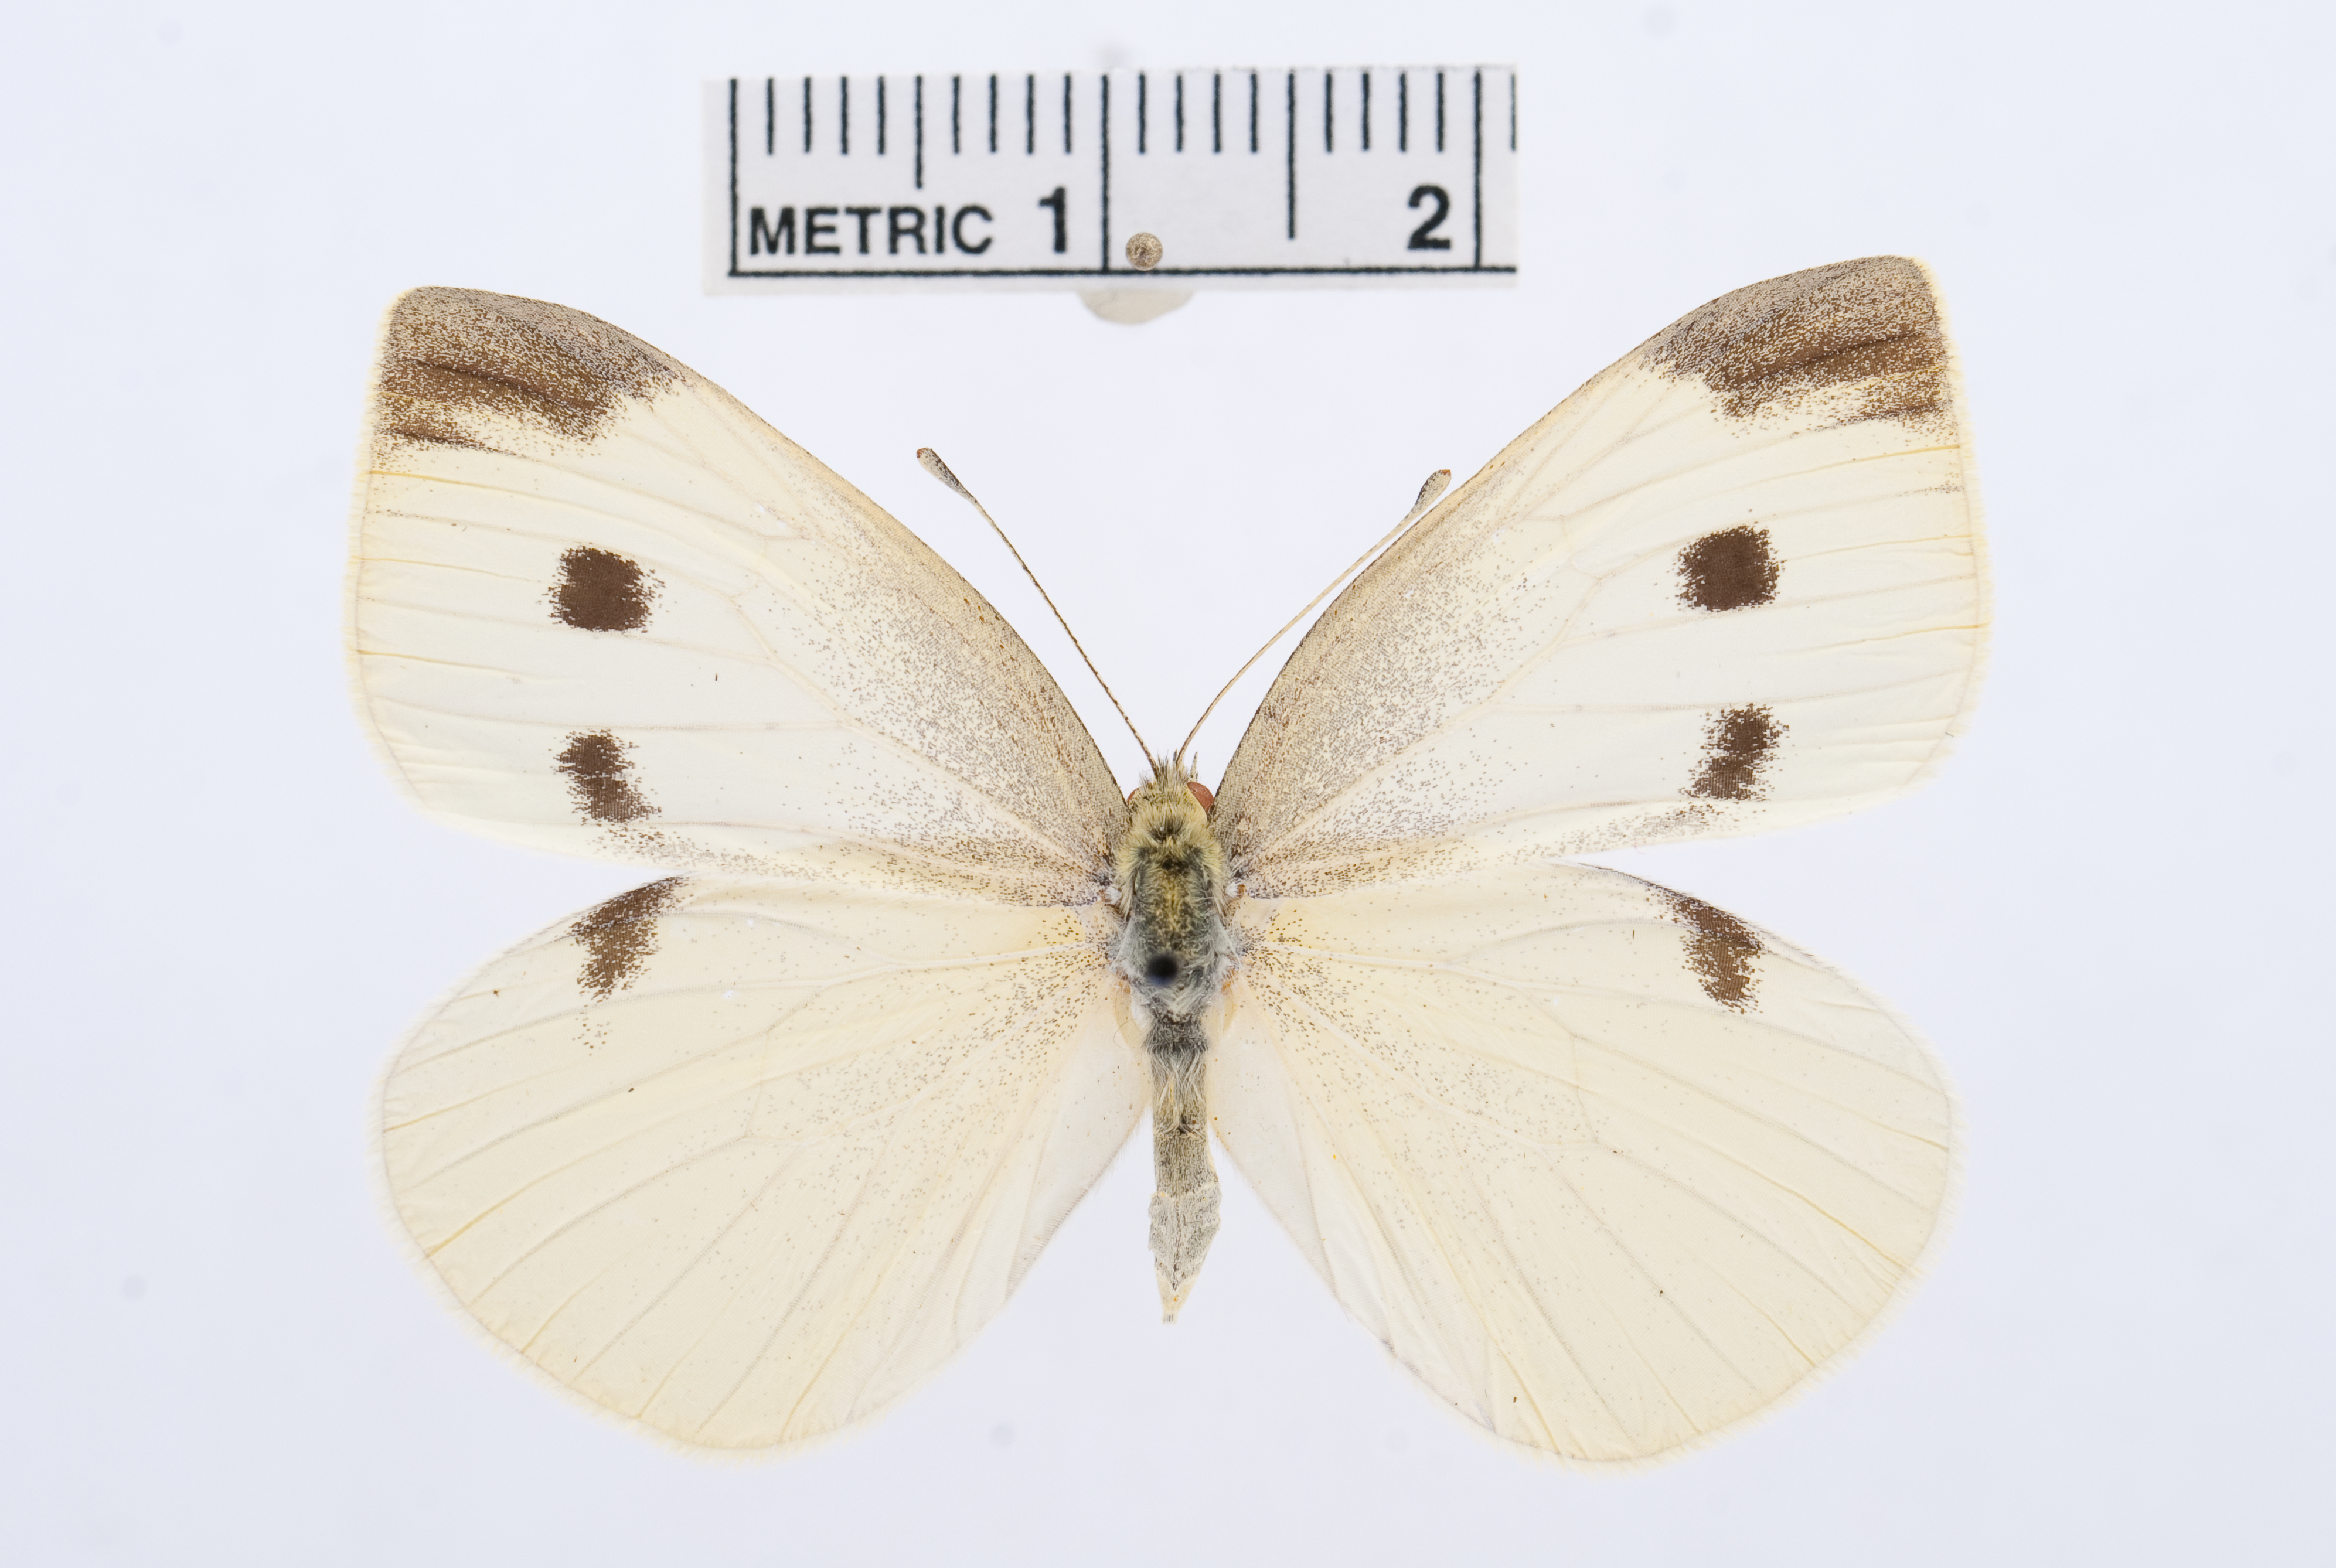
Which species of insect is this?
Pieris rapae
